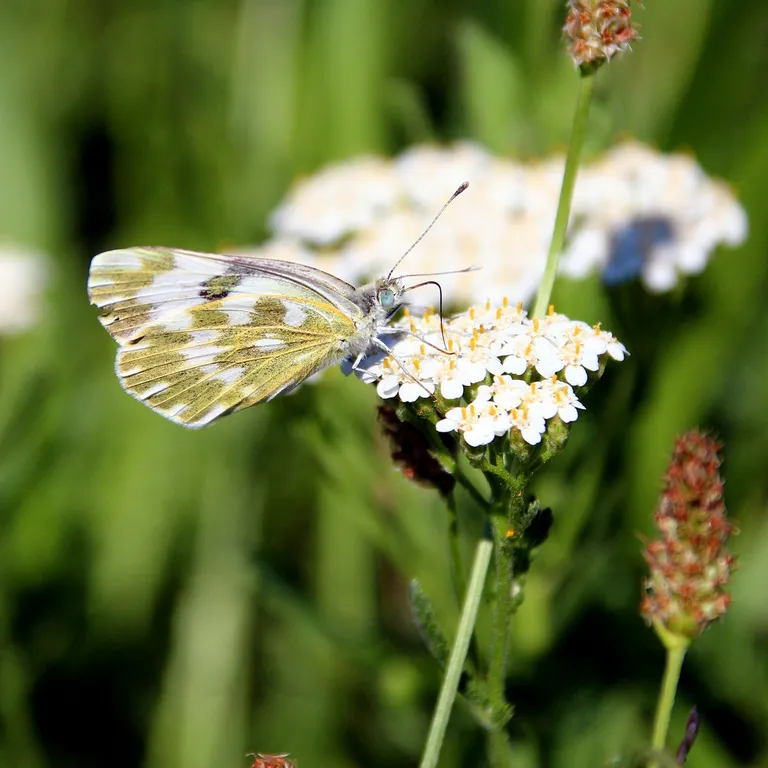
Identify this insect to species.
Pontia edusa
